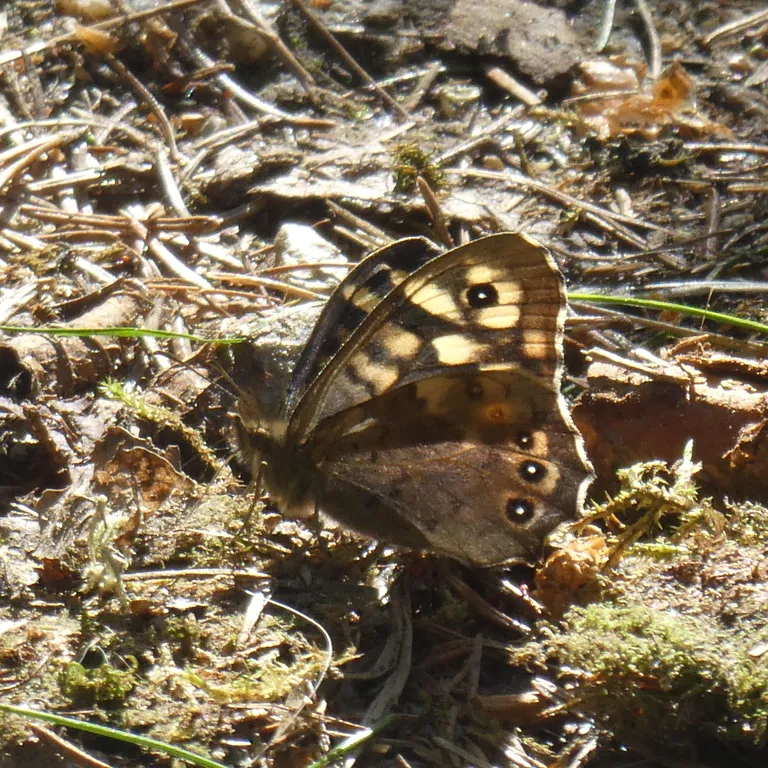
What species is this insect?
Pararge aegeria
